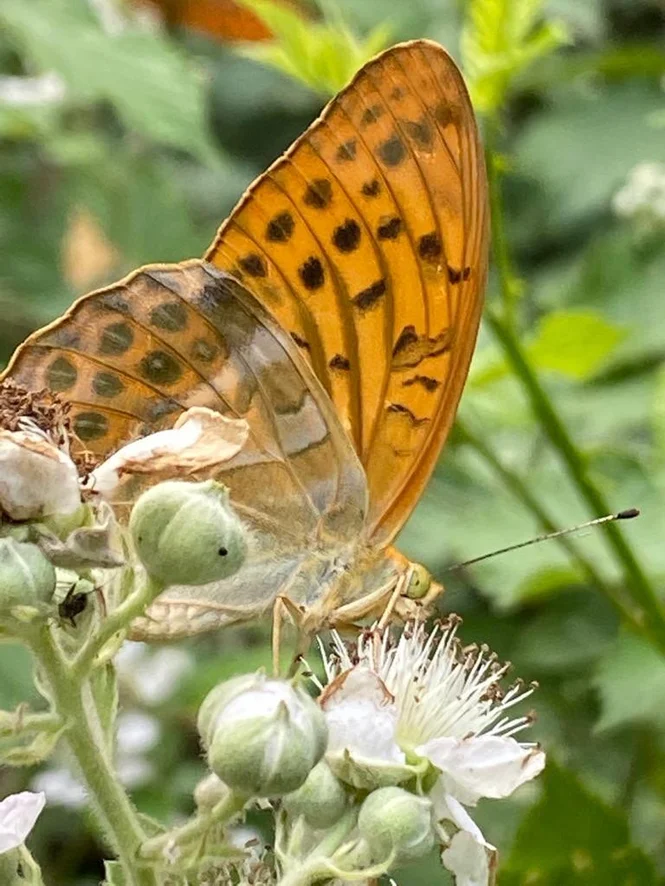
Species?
Argynnis paphia
